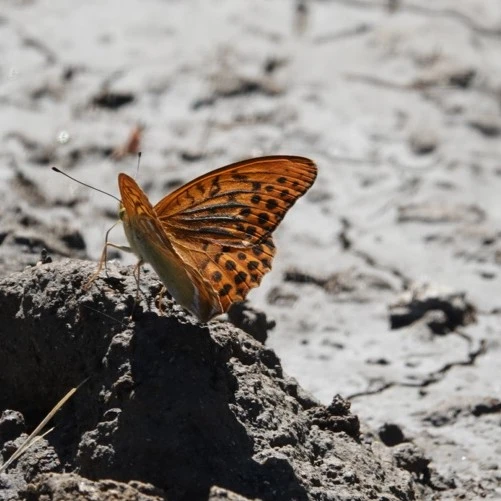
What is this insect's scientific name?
Argynnis paphia
